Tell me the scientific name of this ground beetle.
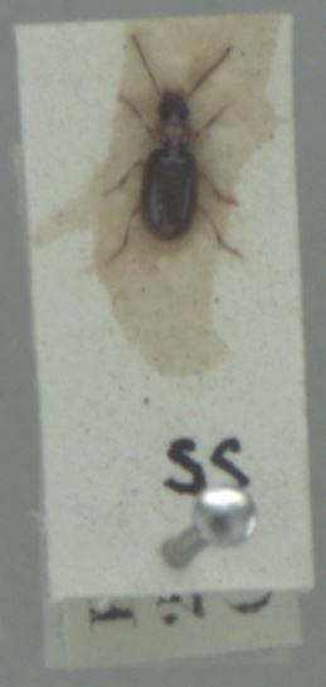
Acupalpus dubius
